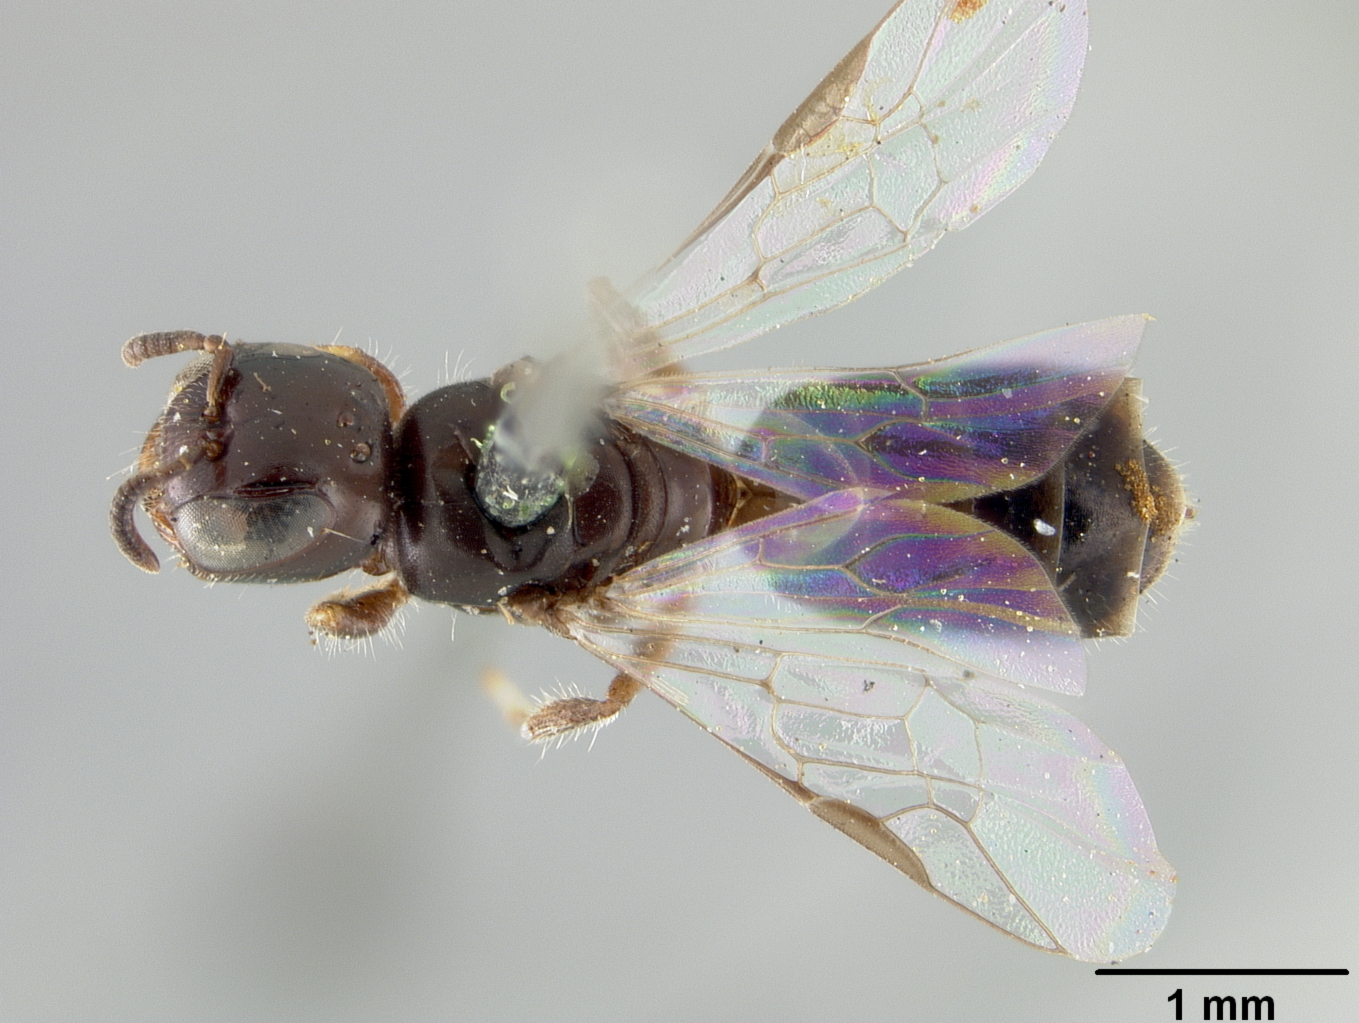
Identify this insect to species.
Euryglossina proctotrypoides
